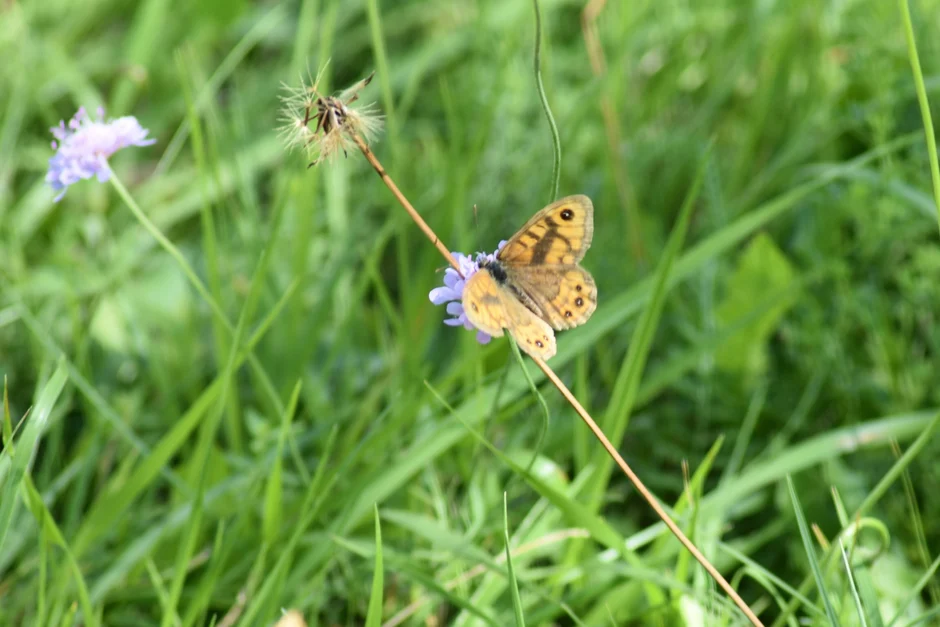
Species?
Lasiommata megera (also Pararge megera)
